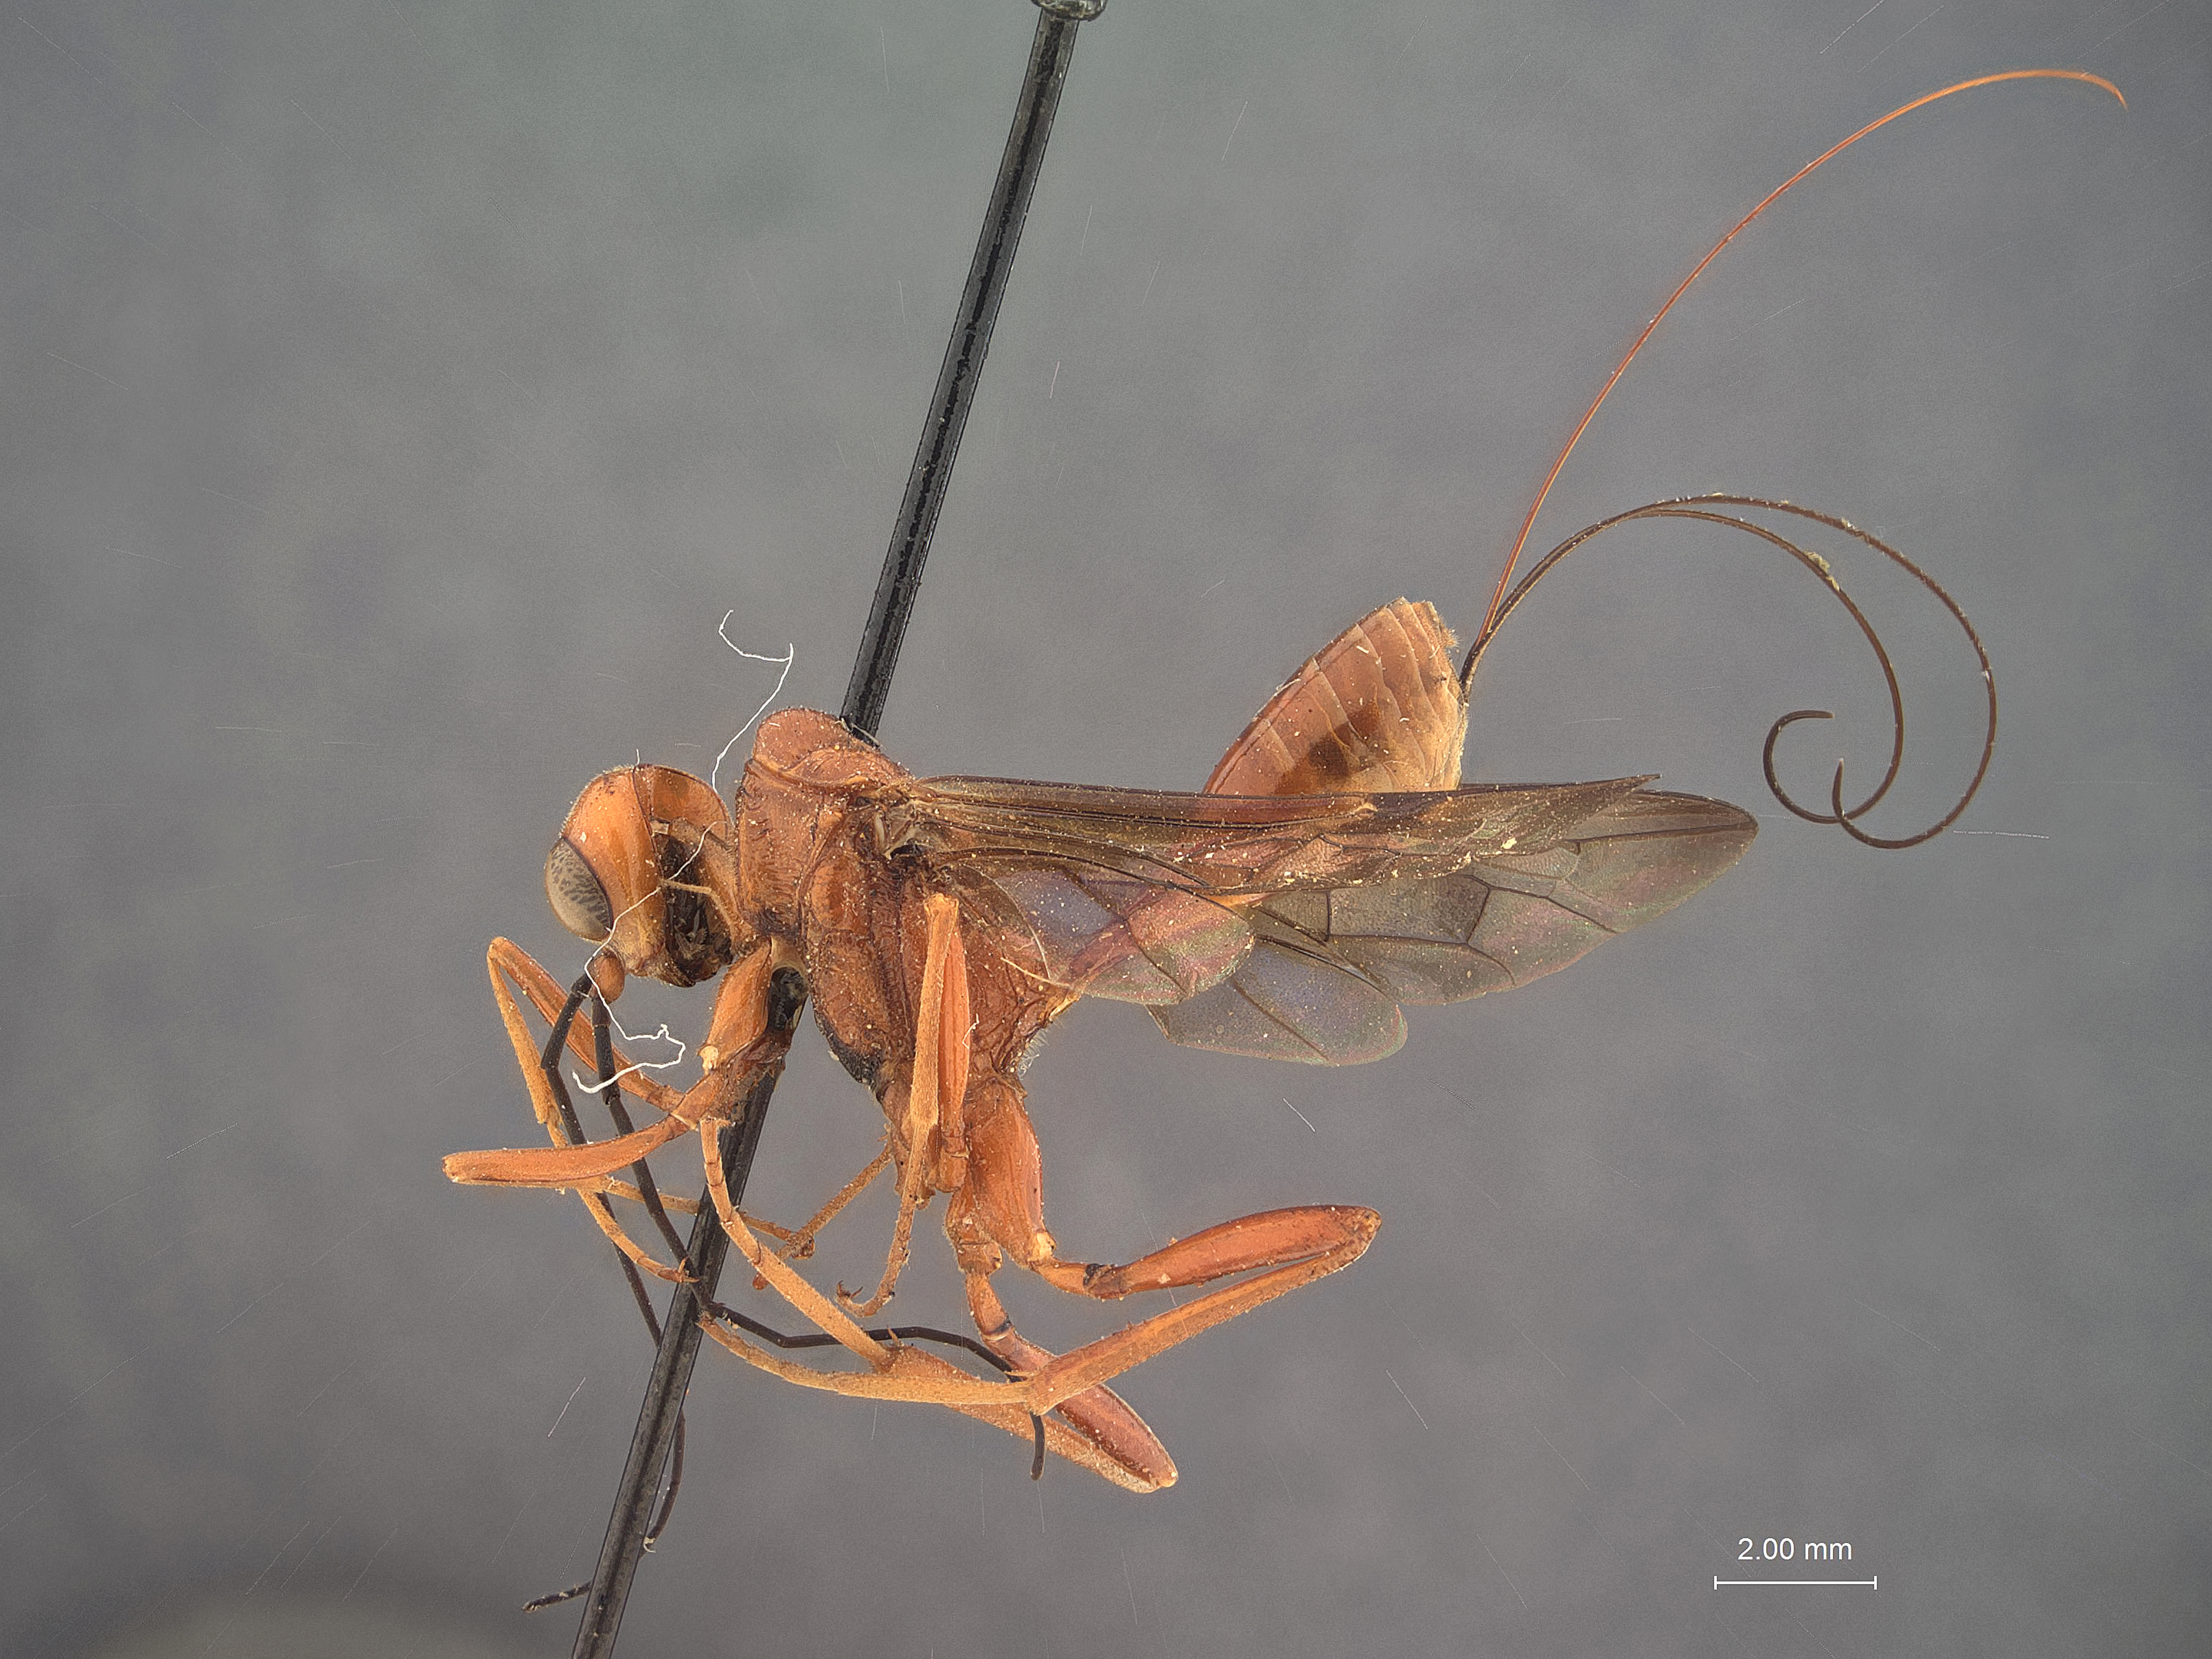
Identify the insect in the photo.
Aulacostethus occidentalis
